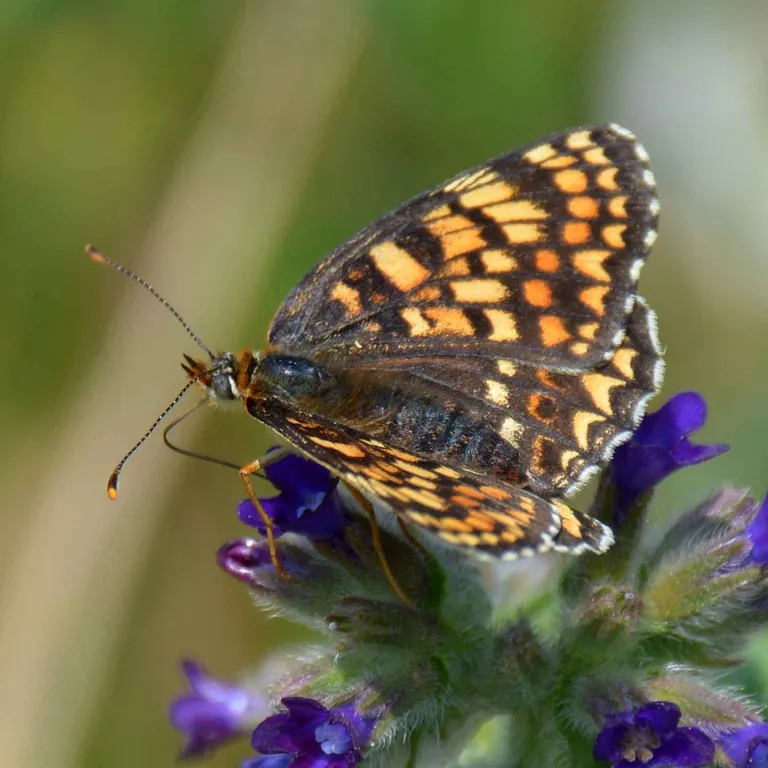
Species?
Melitaea phoebe
